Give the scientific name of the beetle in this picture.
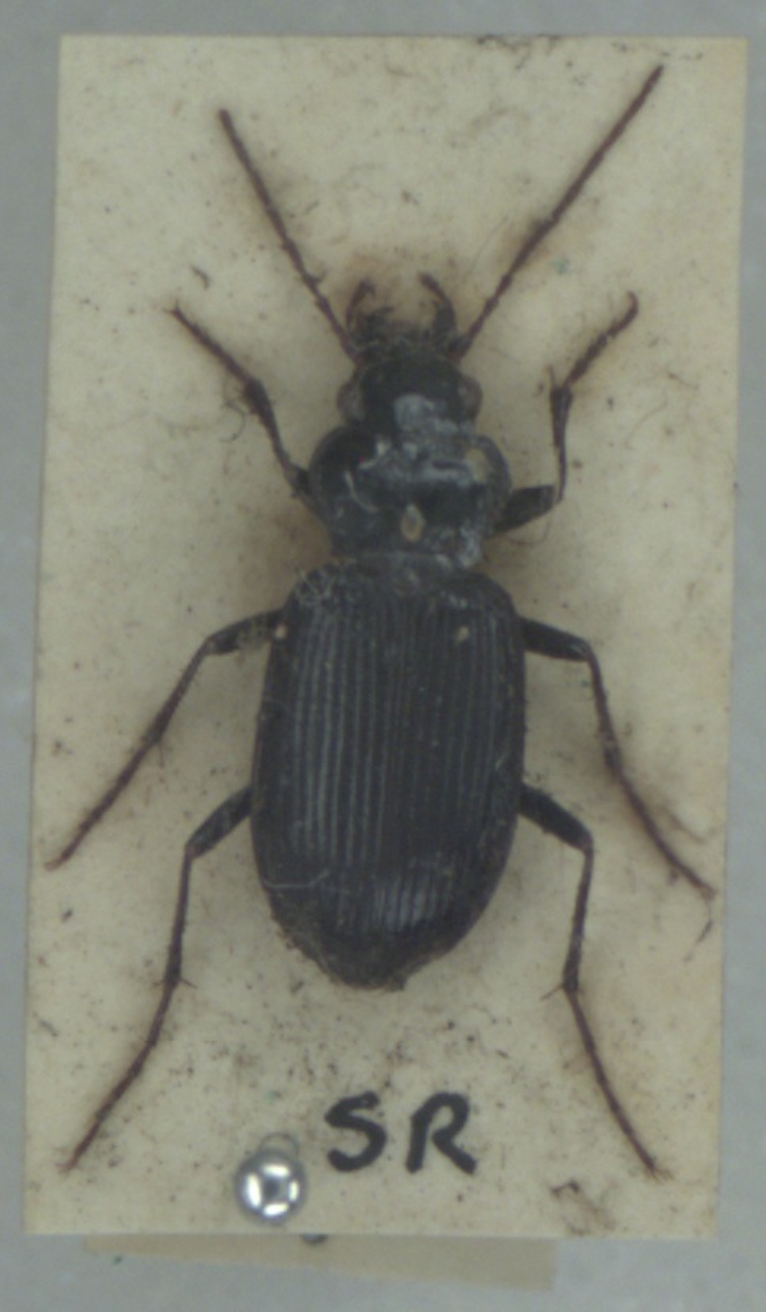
Nebria salina
